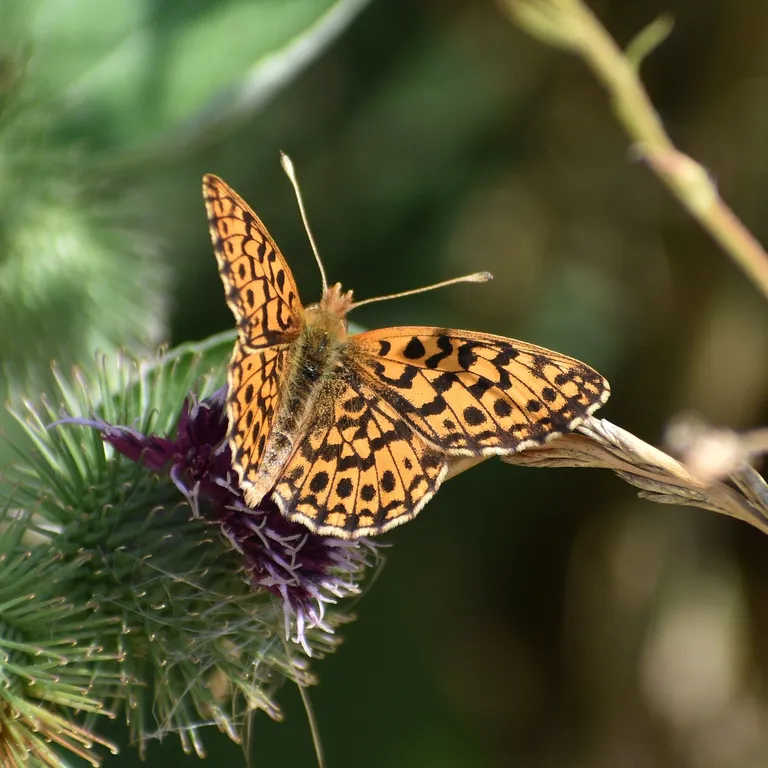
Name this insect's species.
Boloria dia
